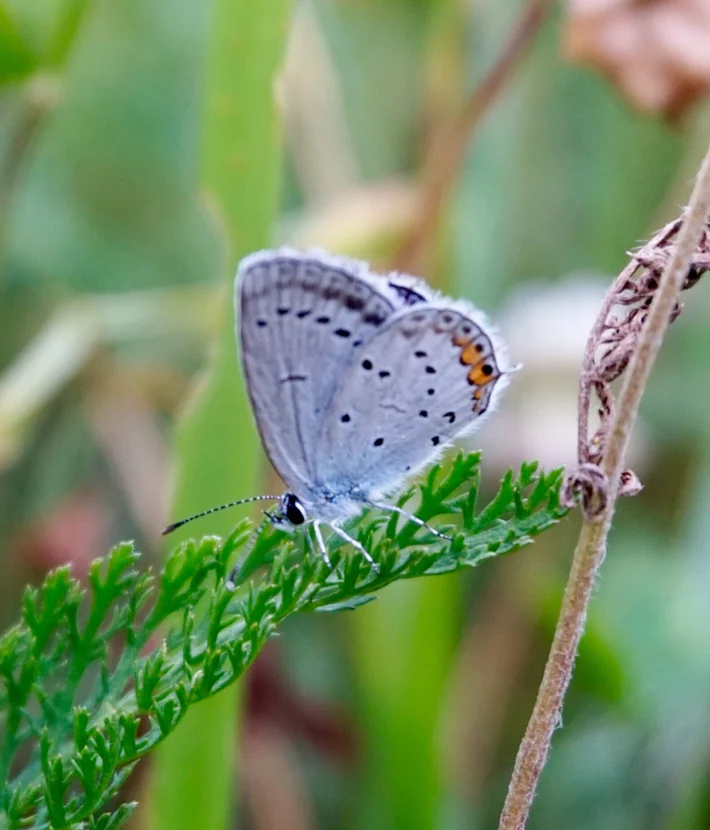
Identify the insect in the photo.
Cupido argiades (also Elkalyce argiades)
